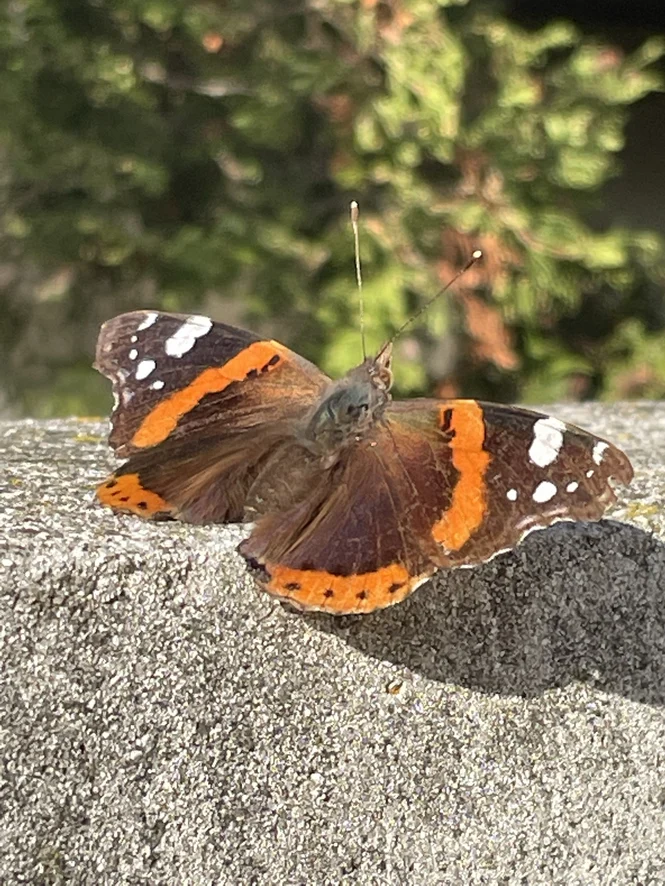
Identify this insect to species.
Vanessa atalanta
